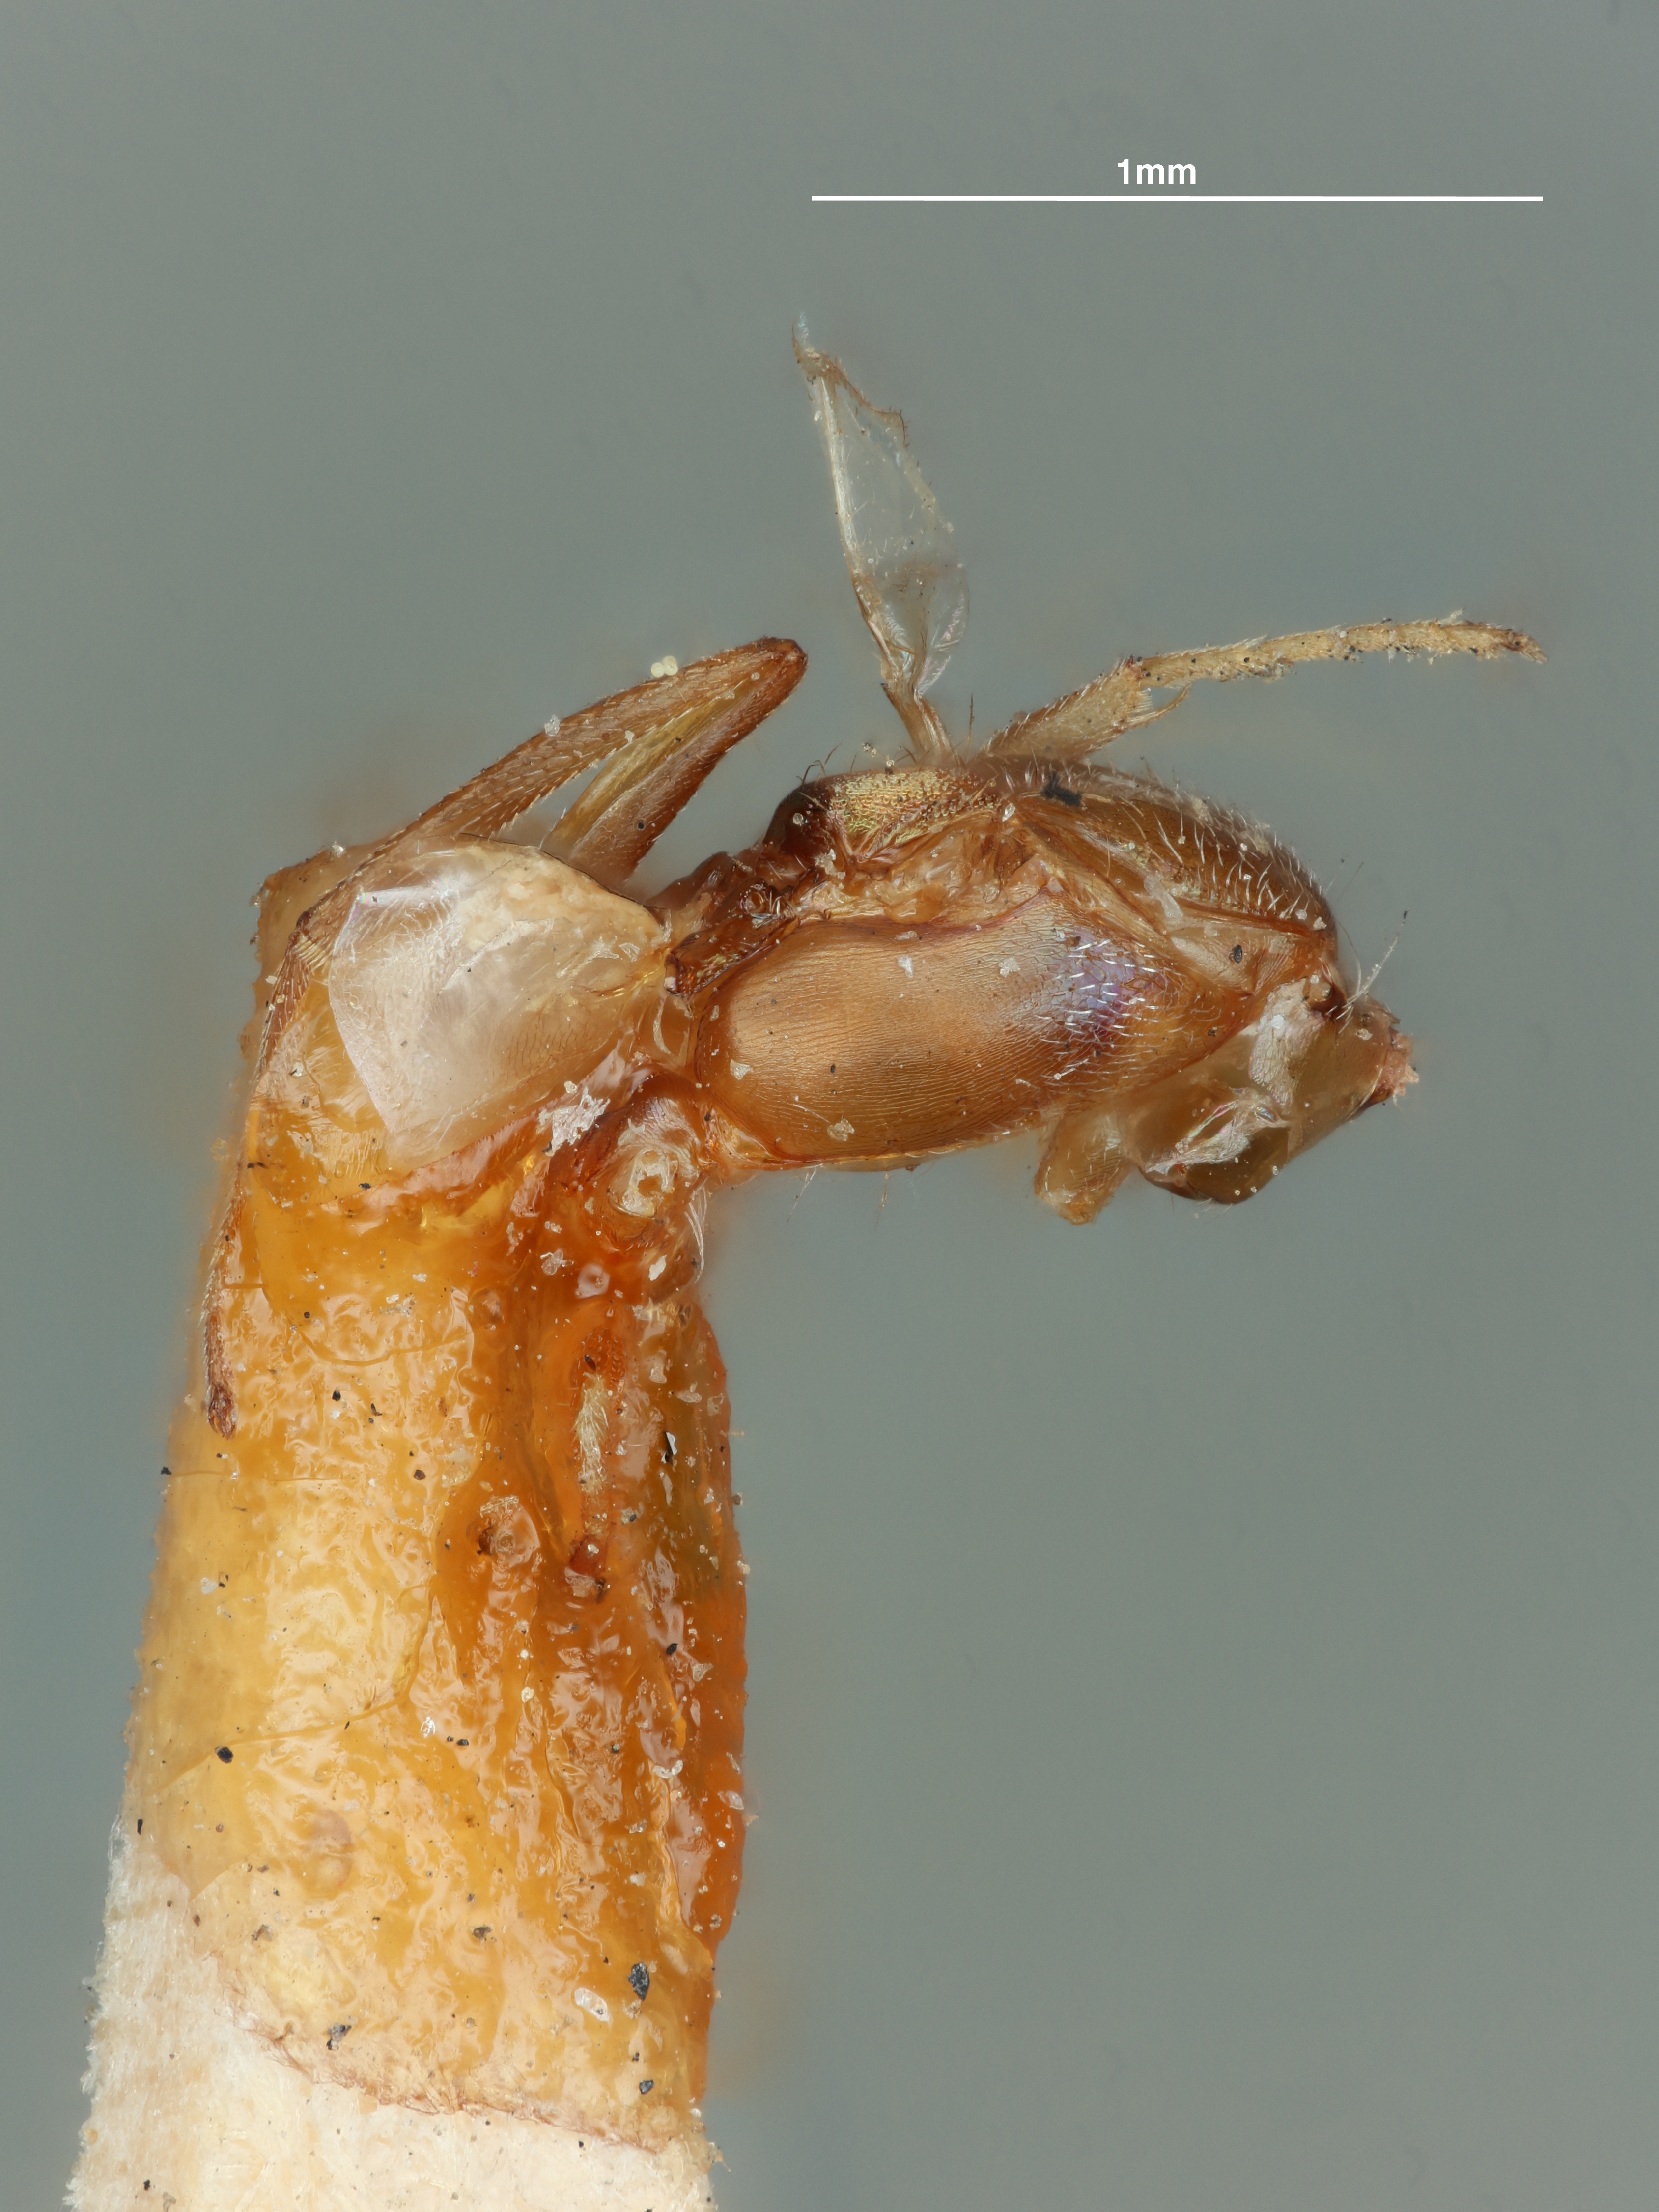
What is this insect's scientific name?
Eupelmus zeli
